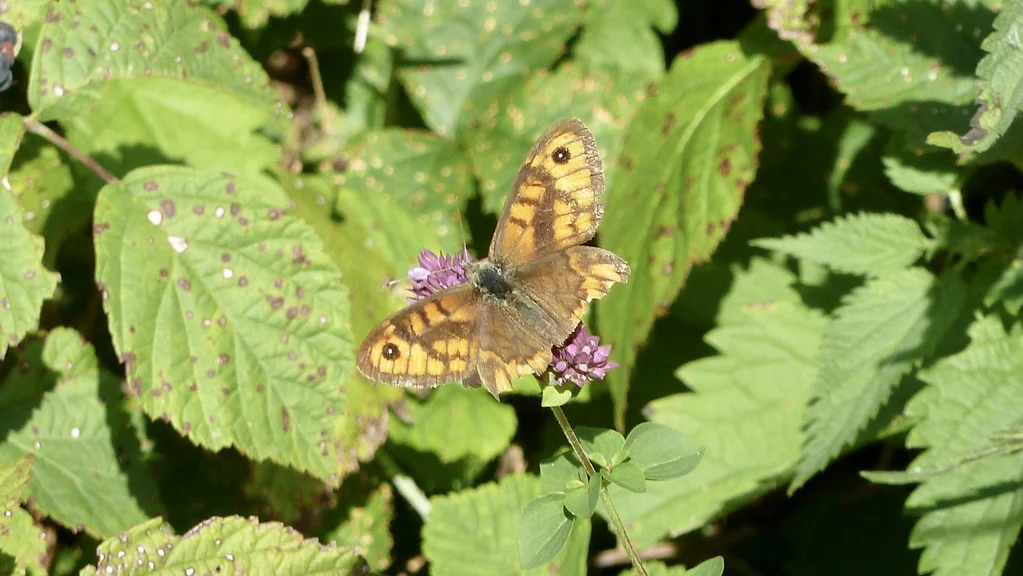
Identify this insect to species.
Lasiommata megera (also Pararge megera)
